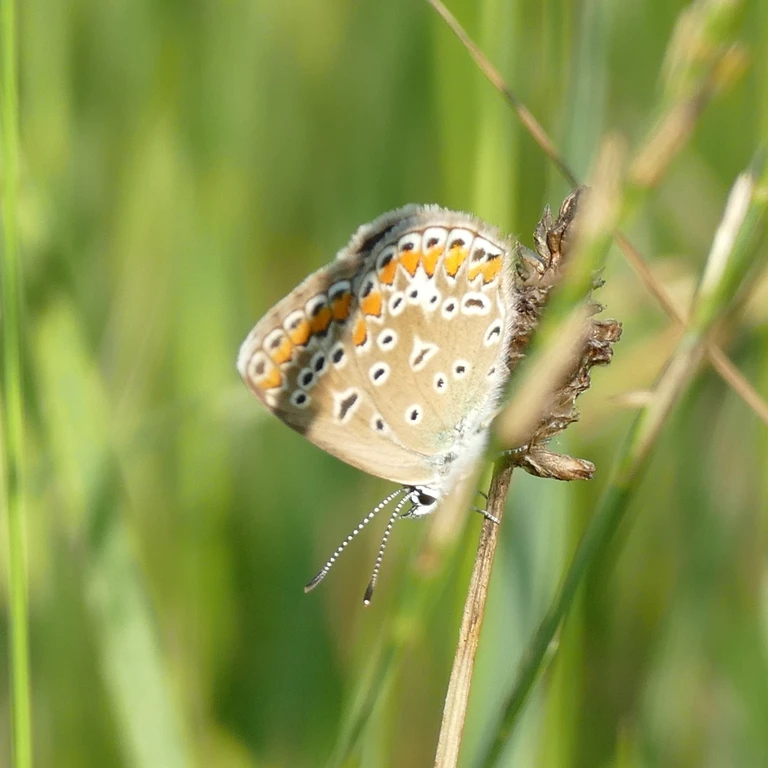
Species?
Polyommatus icarus
